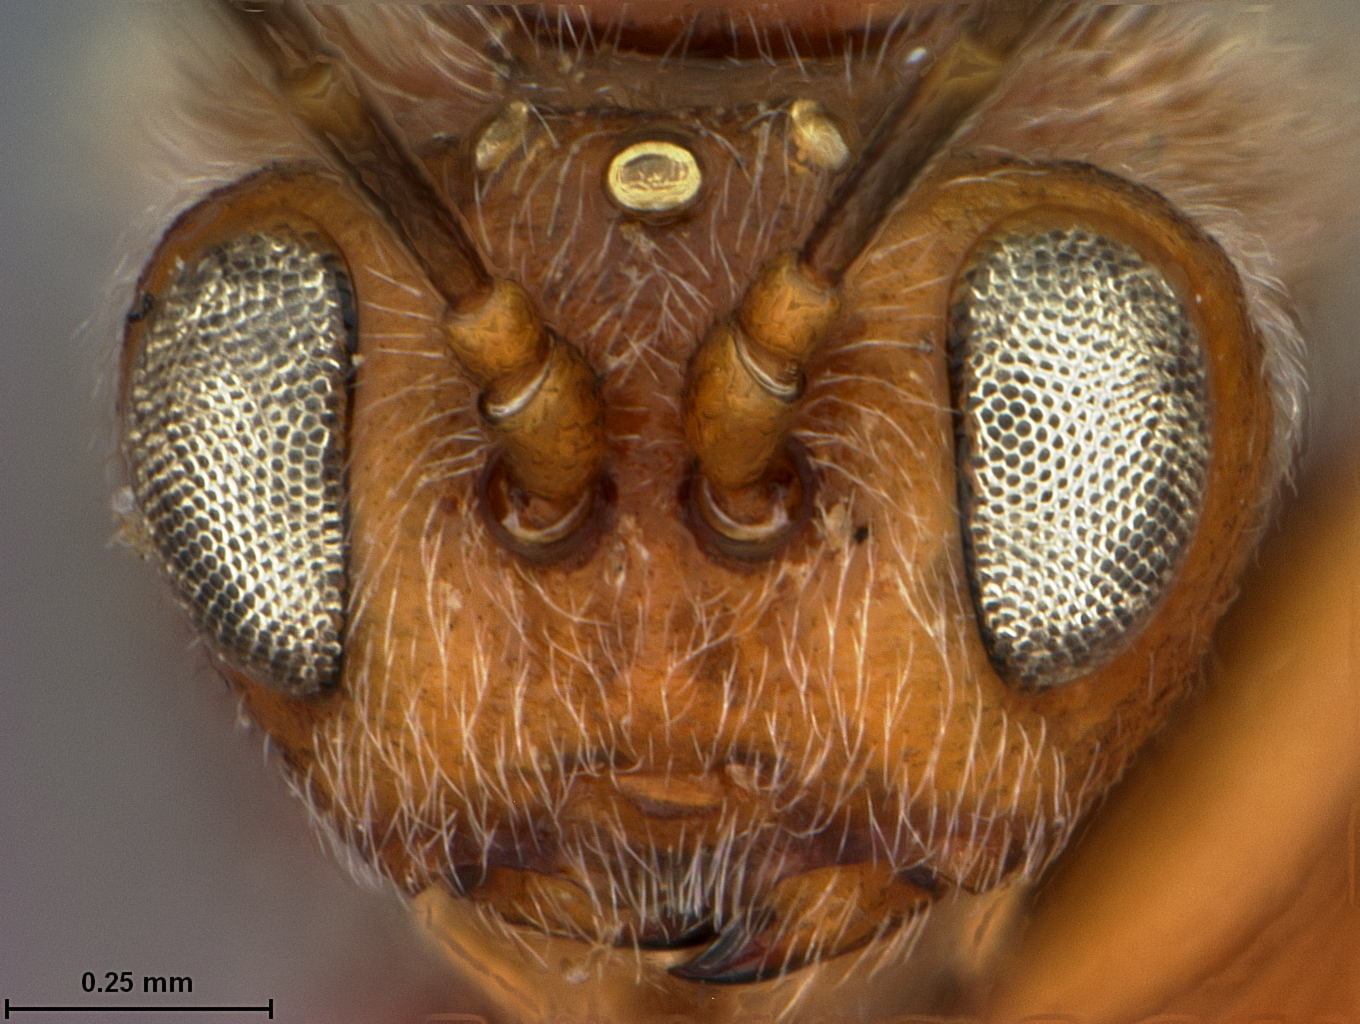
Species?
Andricus bracteatus
